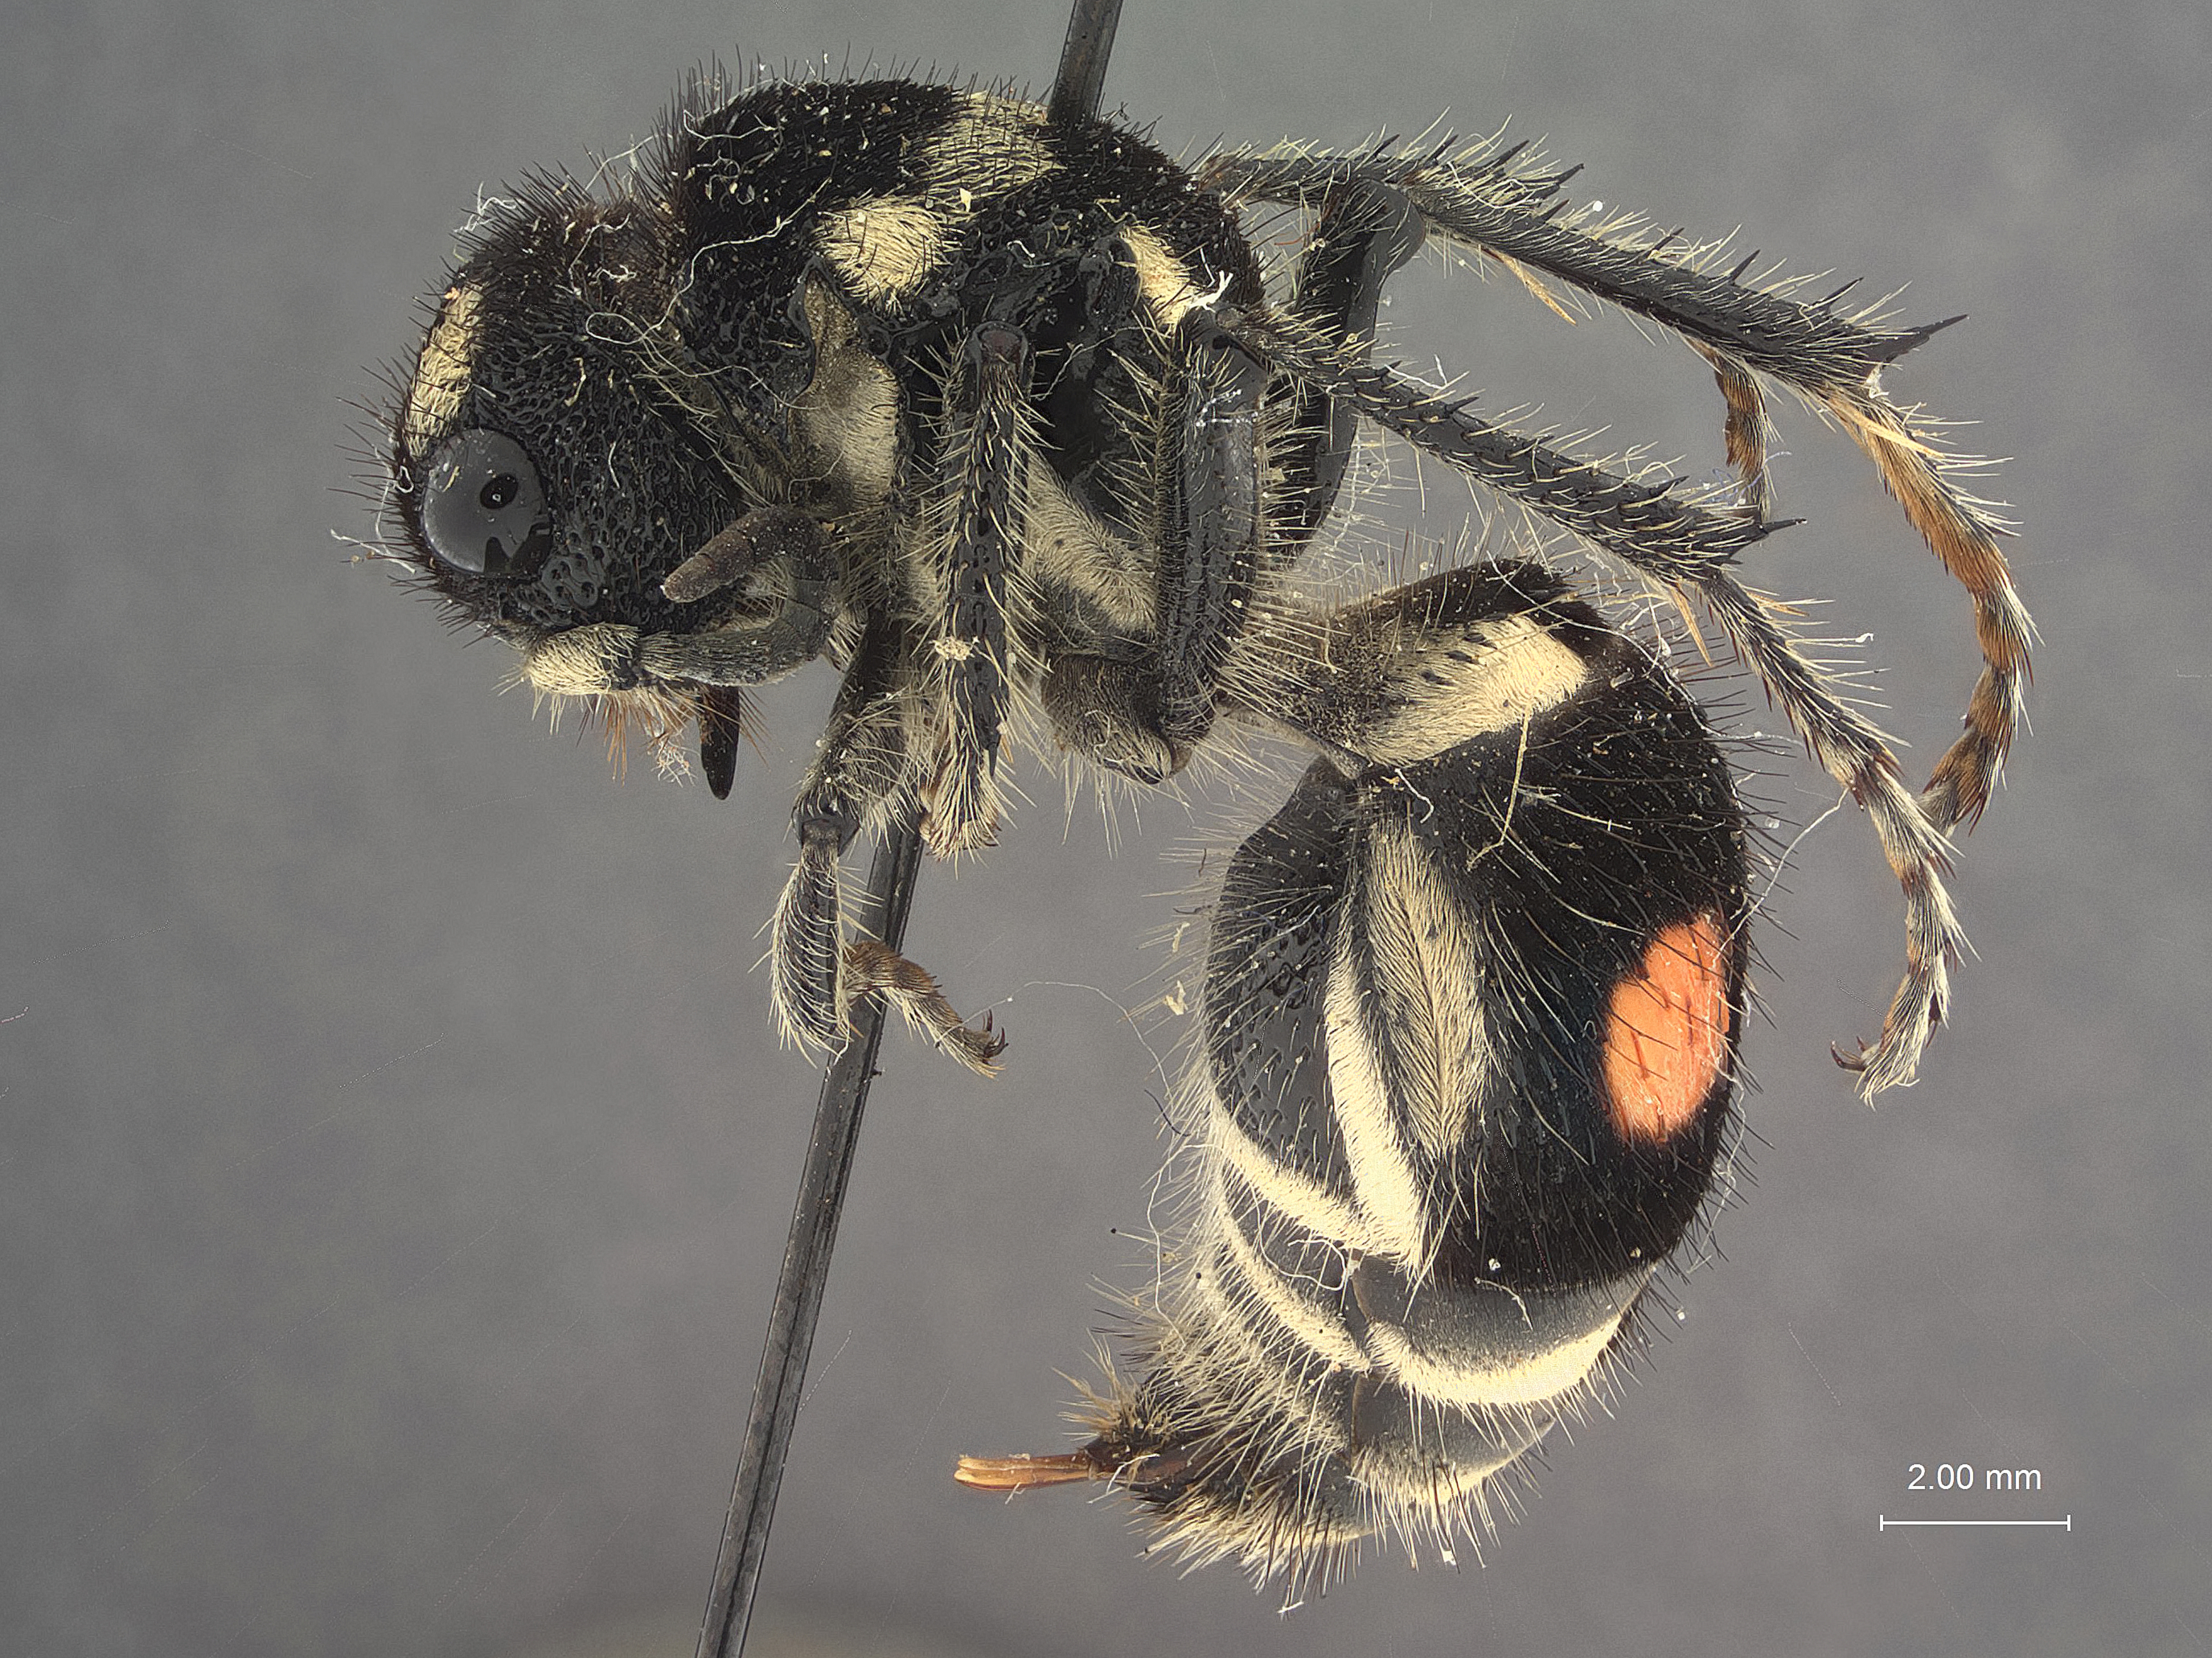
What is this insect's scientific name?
Hoplomutilla phorcys
